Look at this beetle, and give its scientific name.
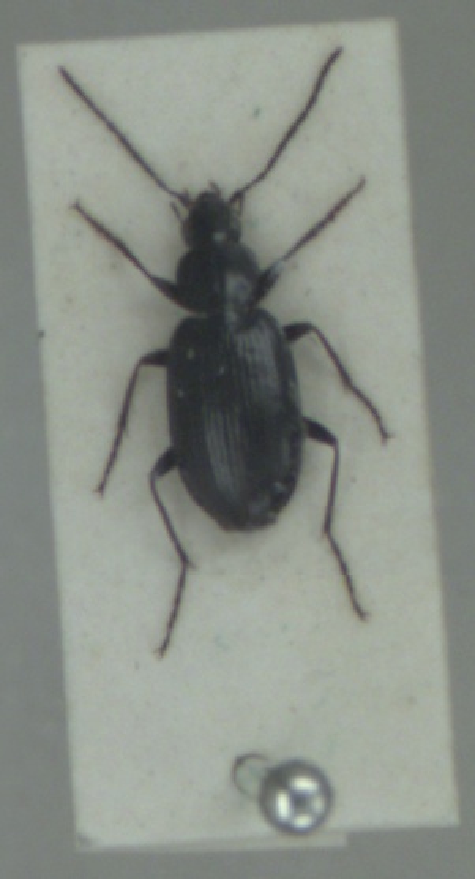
Agonum gracile
